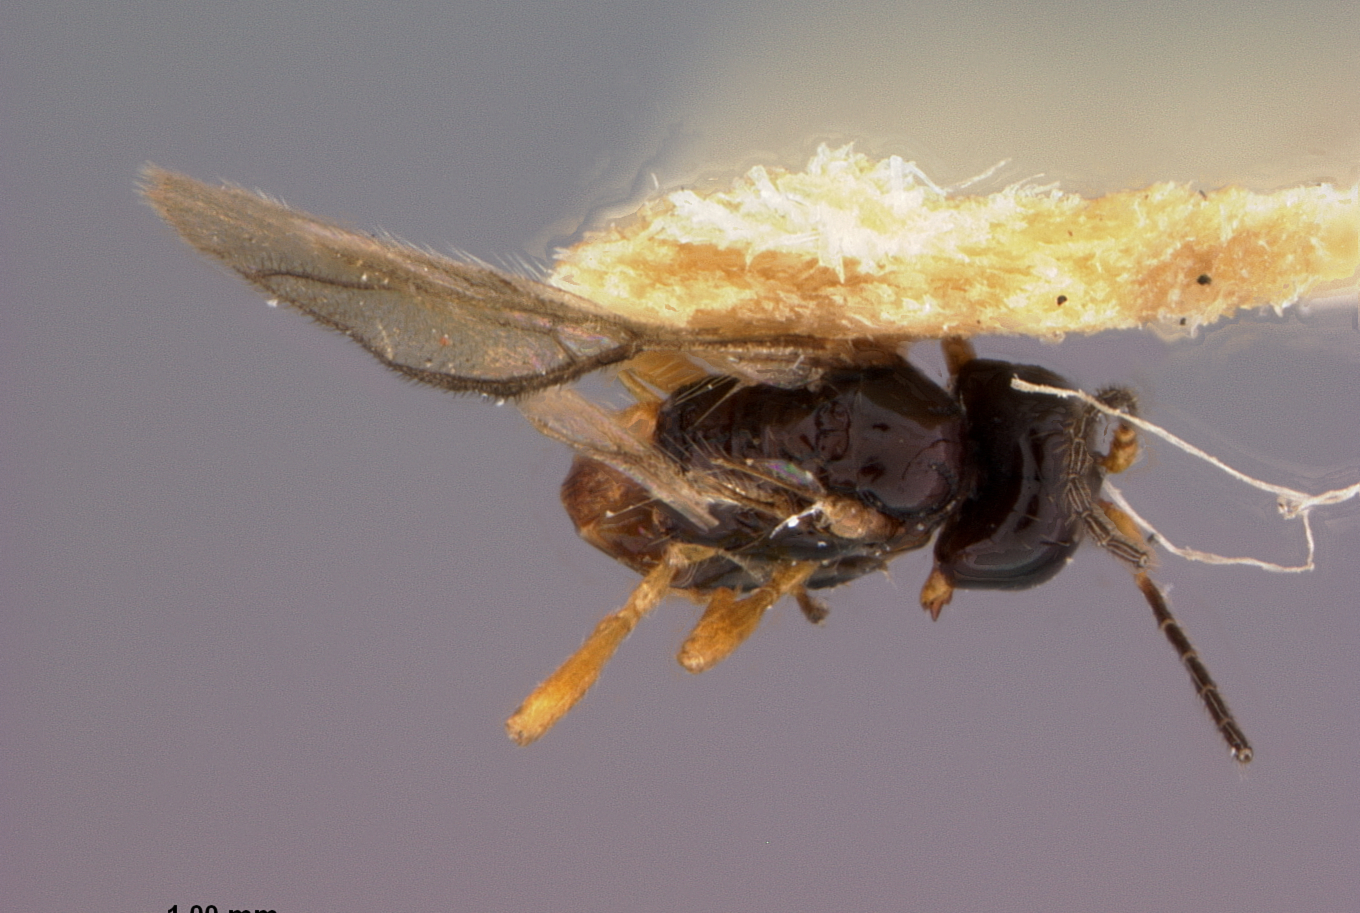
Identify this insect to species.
Aspilota miraculosa
